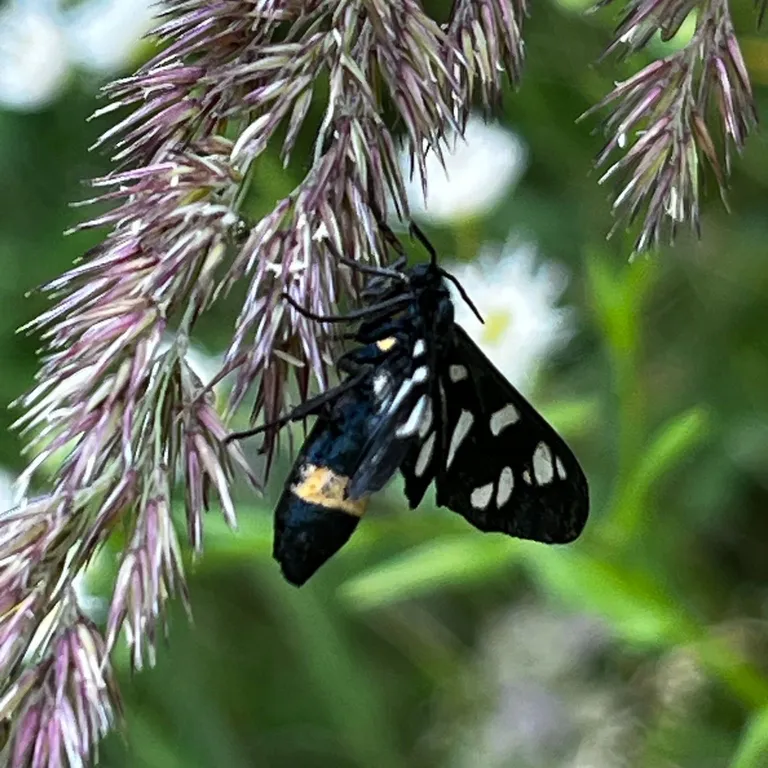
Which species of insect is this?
Amata phegea
